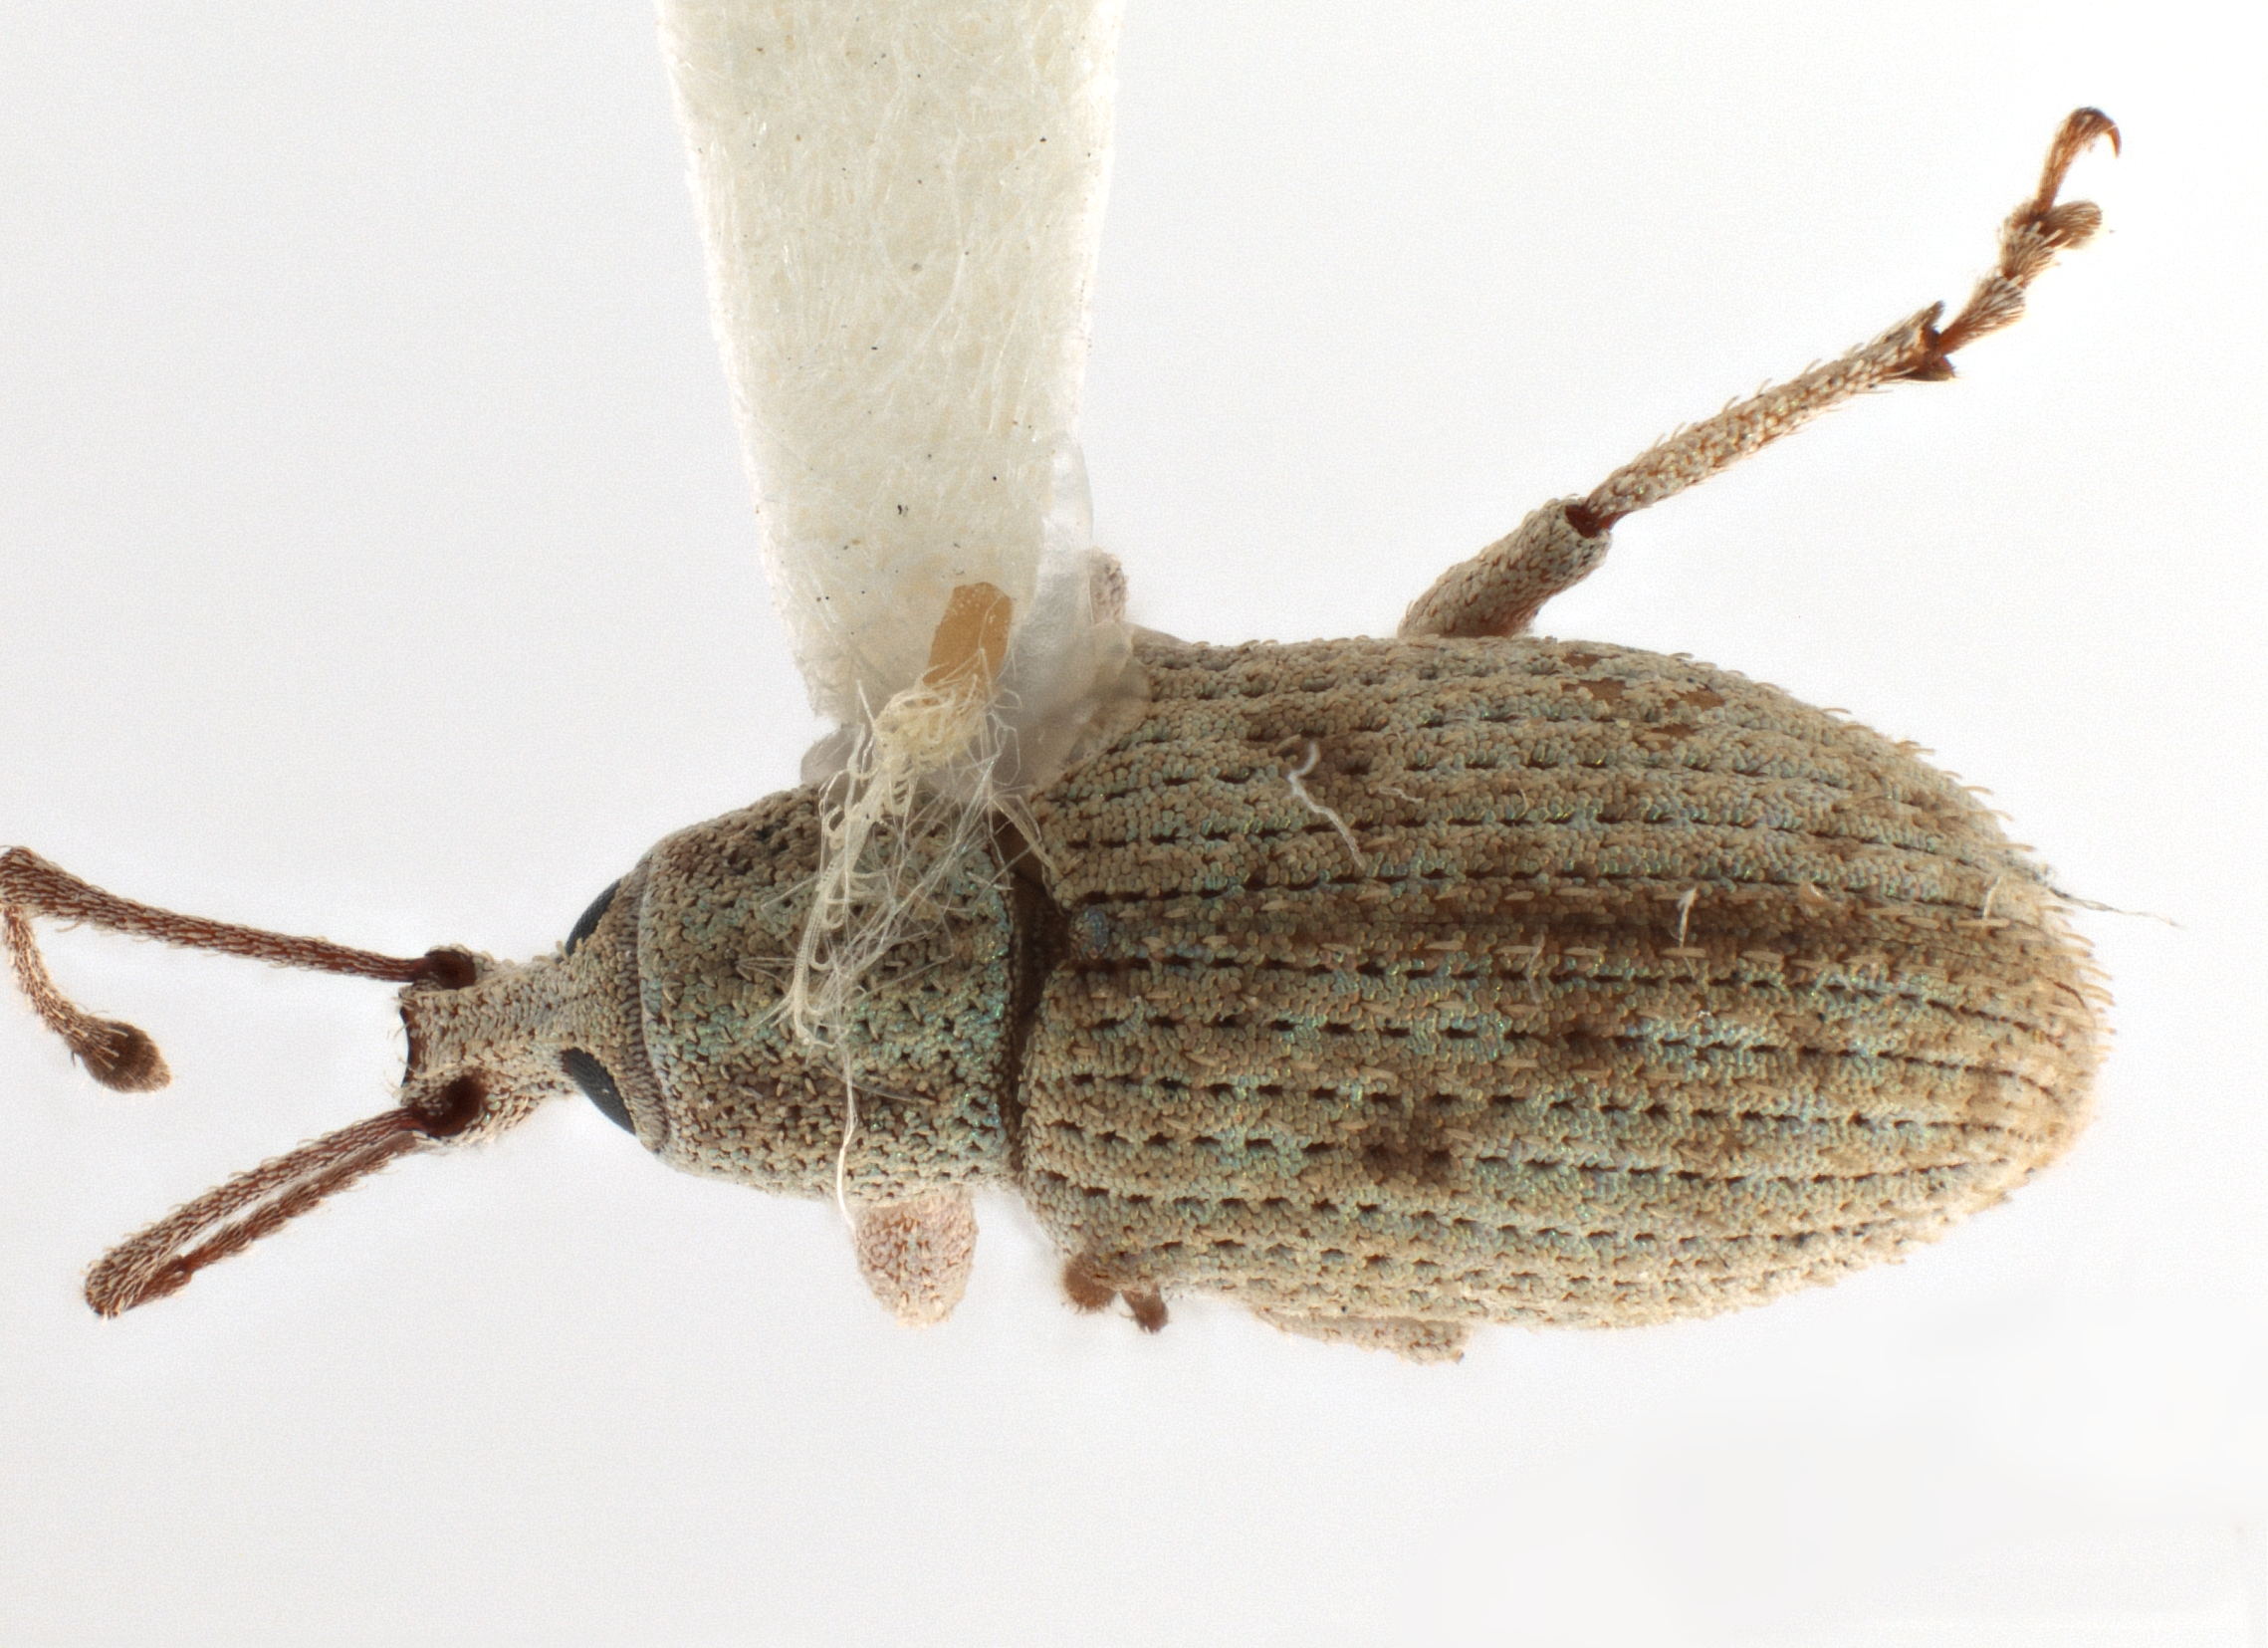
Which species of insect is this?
Phytoscaphus gossypii
